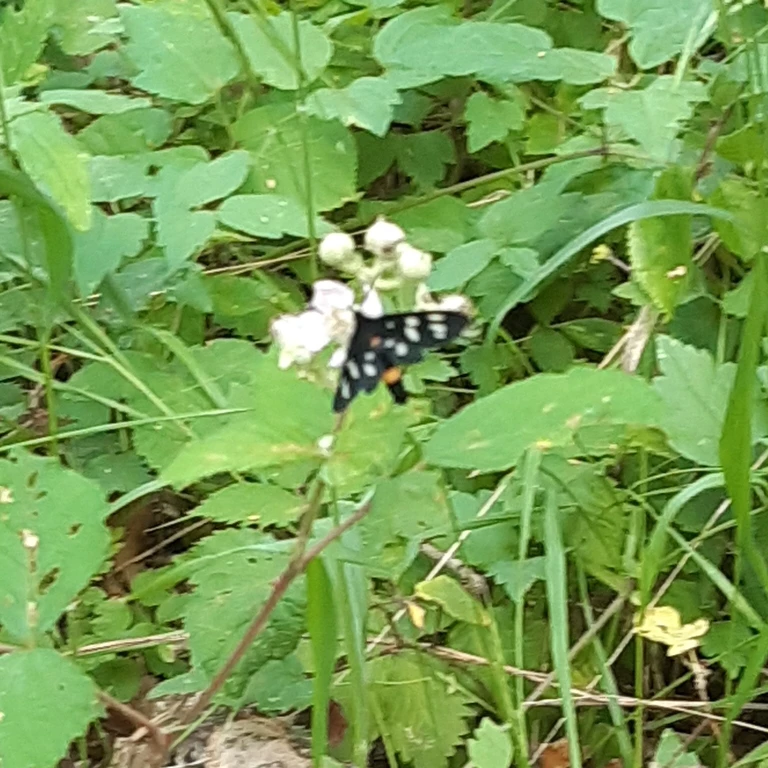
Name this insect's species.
Amata phegea
